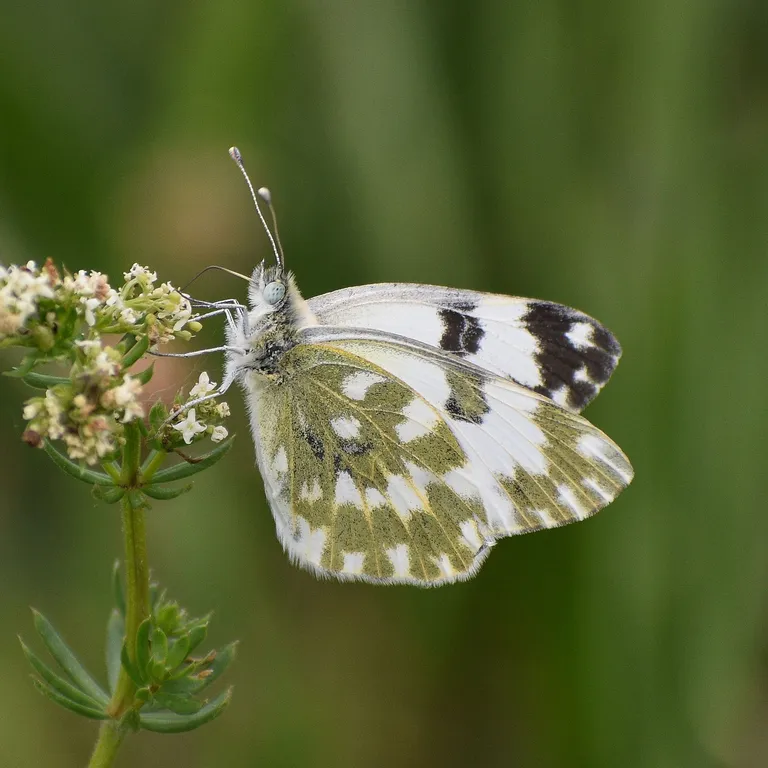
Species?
Pontia edusa
